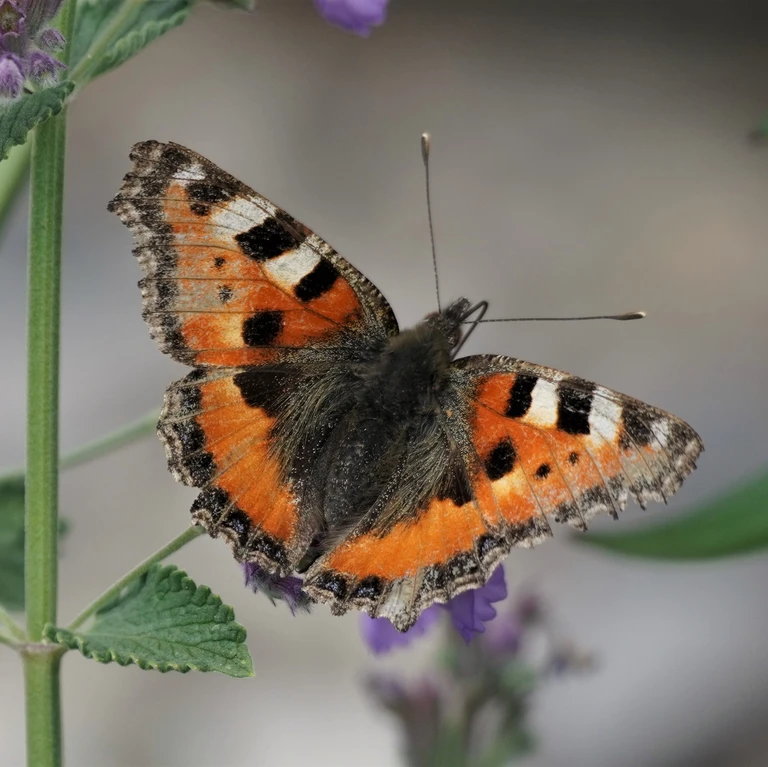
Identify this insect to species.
Aglais urticae
